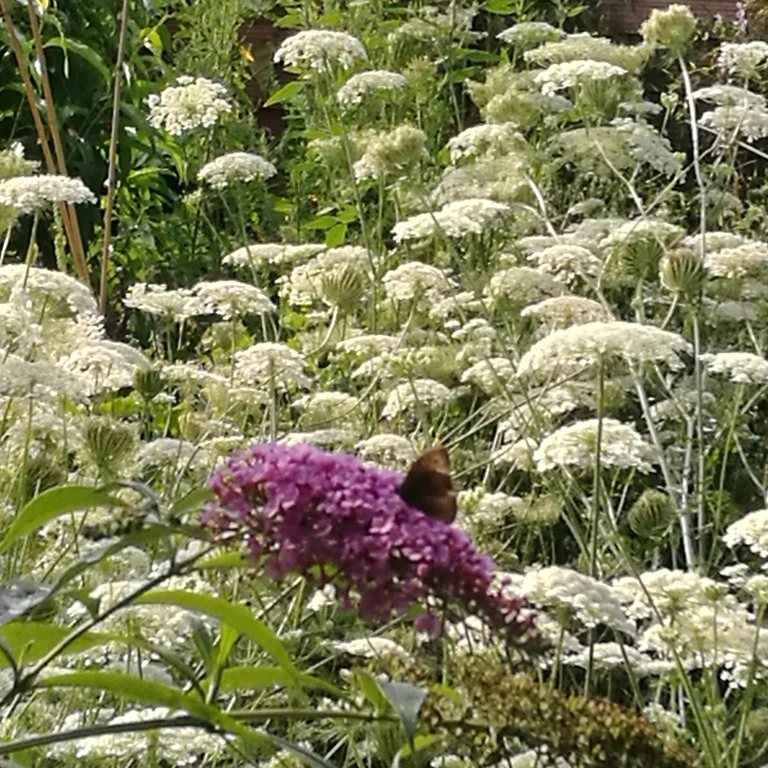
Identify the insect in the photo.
Maniola jurtina
